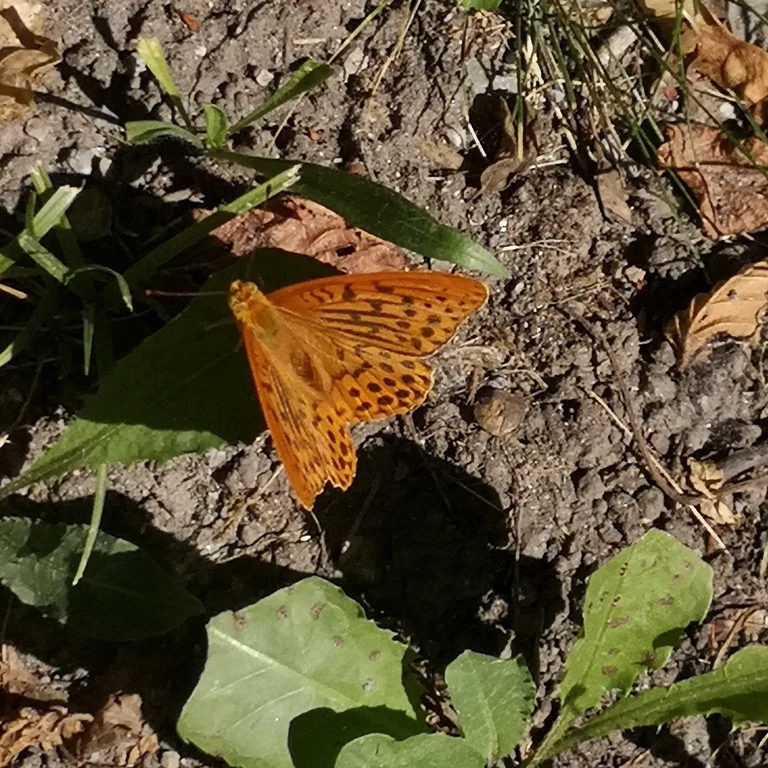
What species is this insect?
Argynnis paphia
